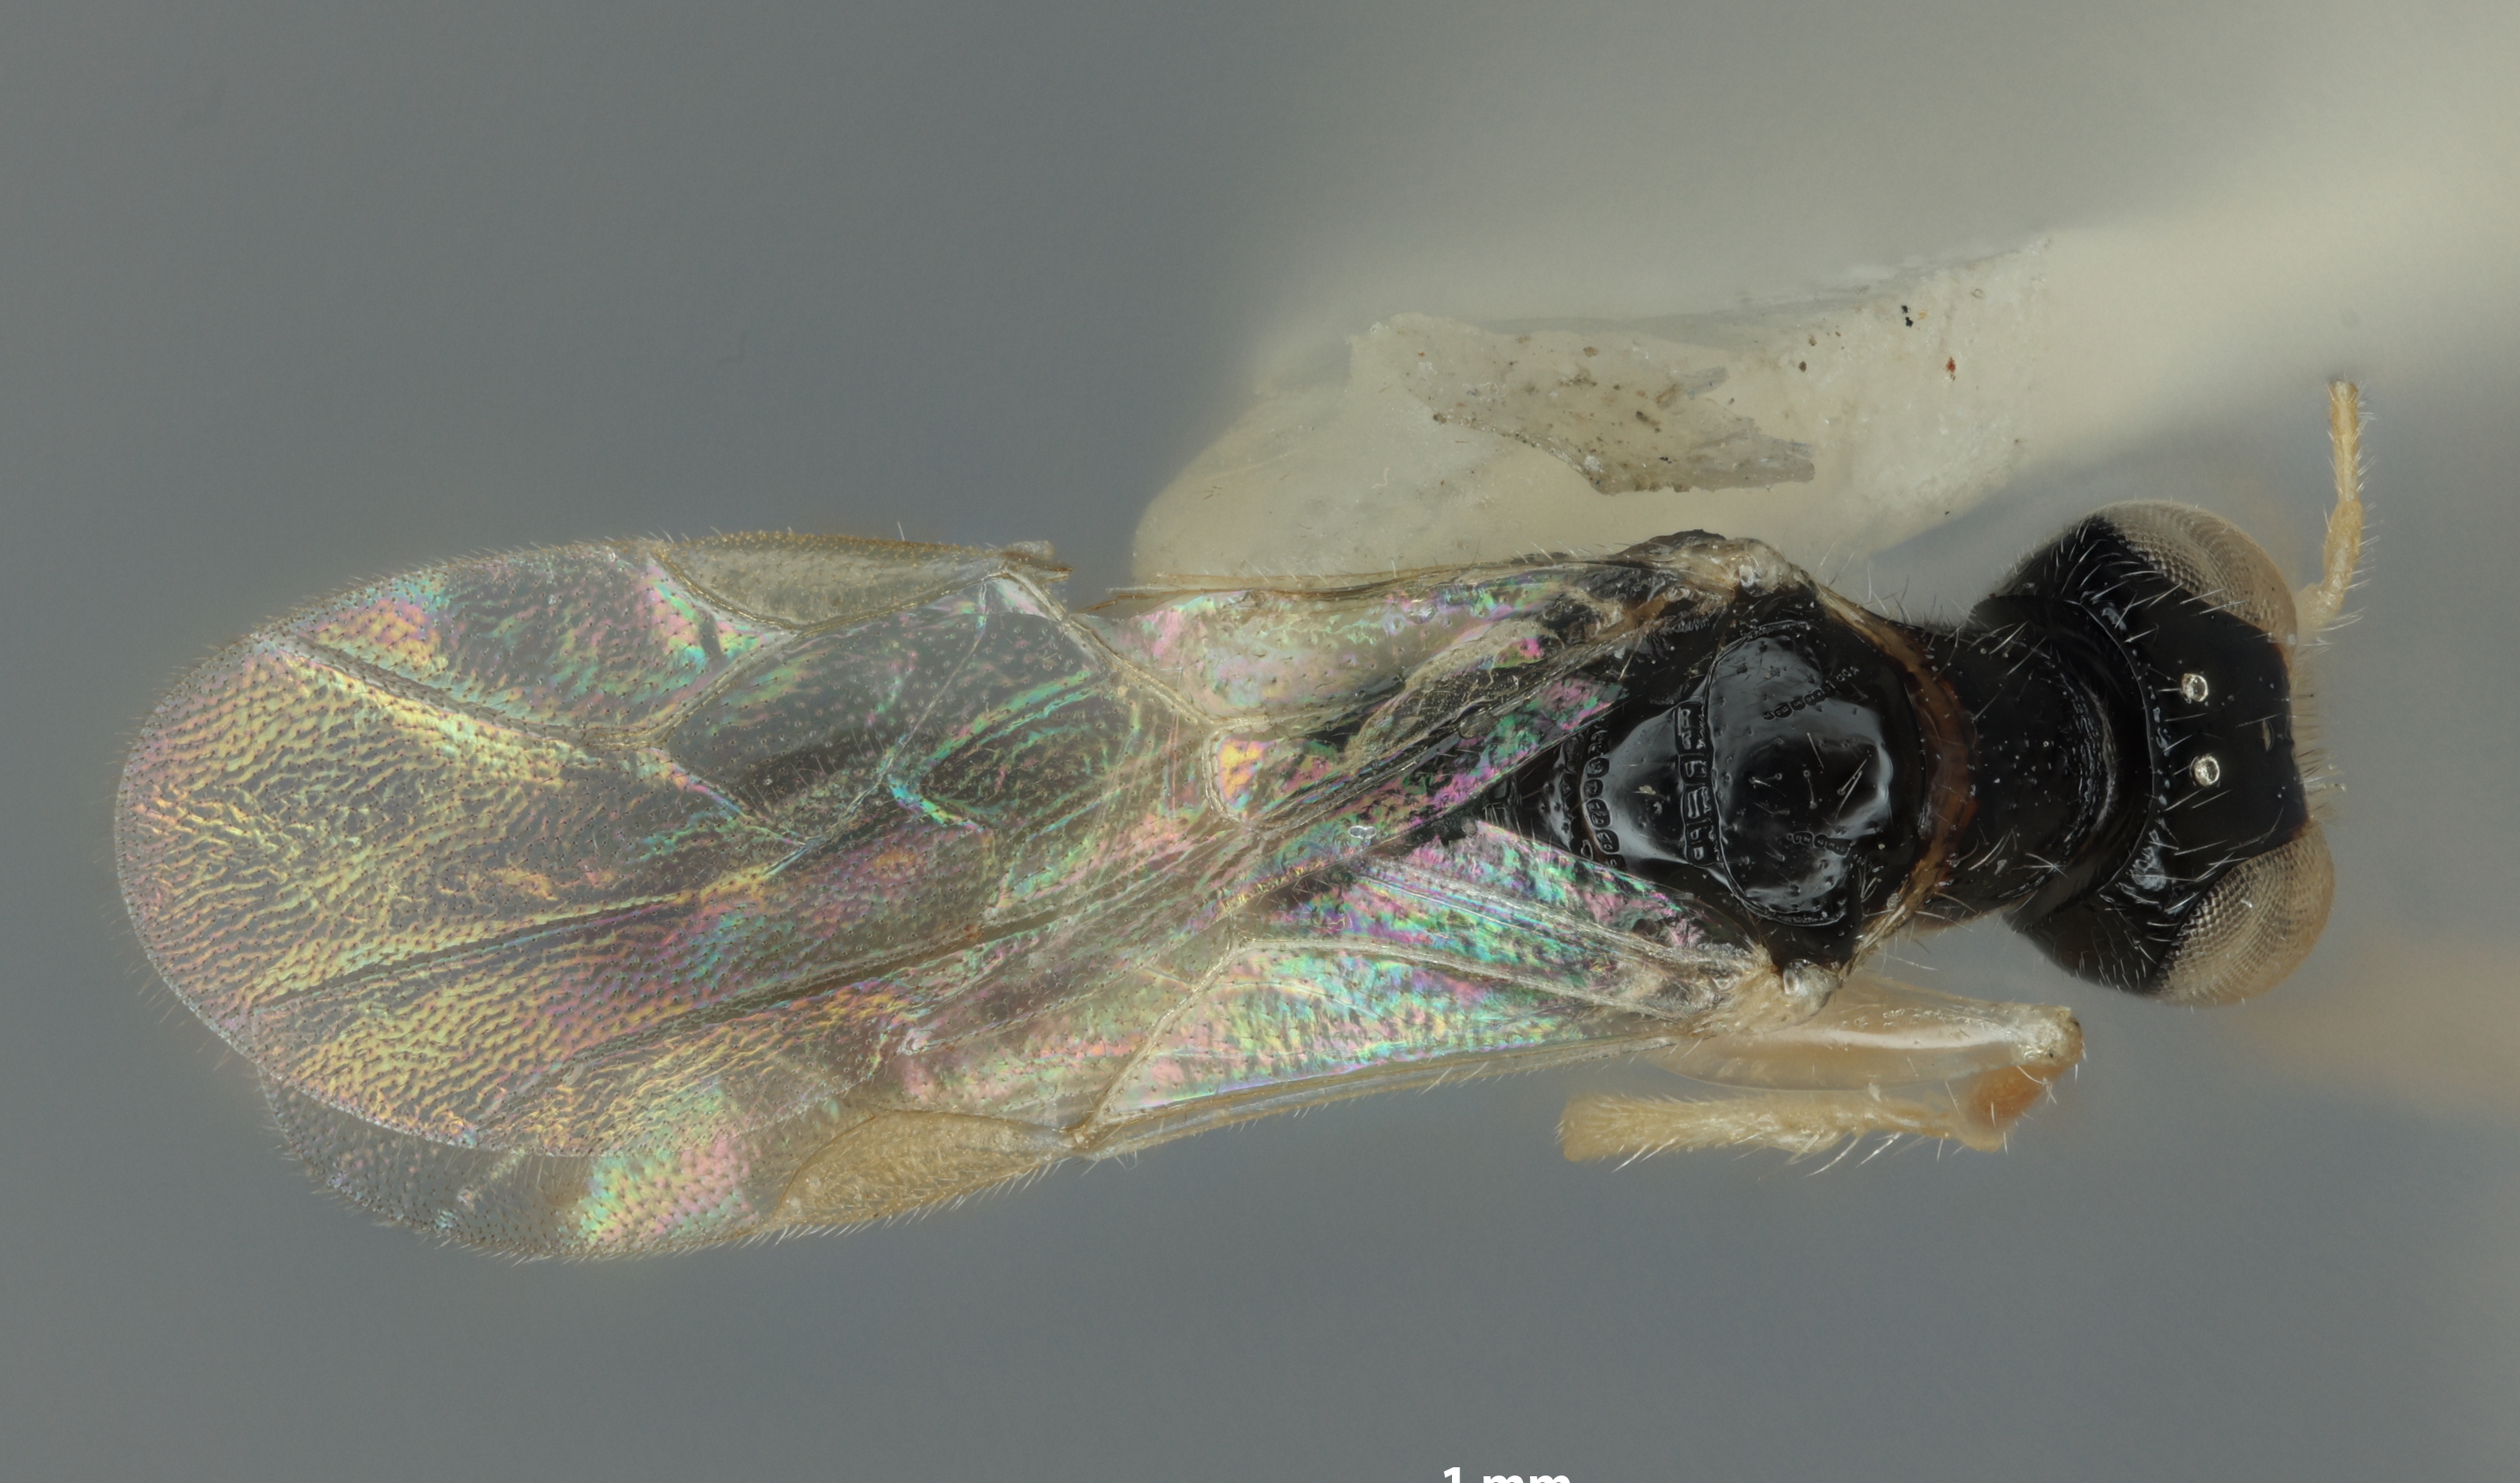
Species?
Anteon lankanum
